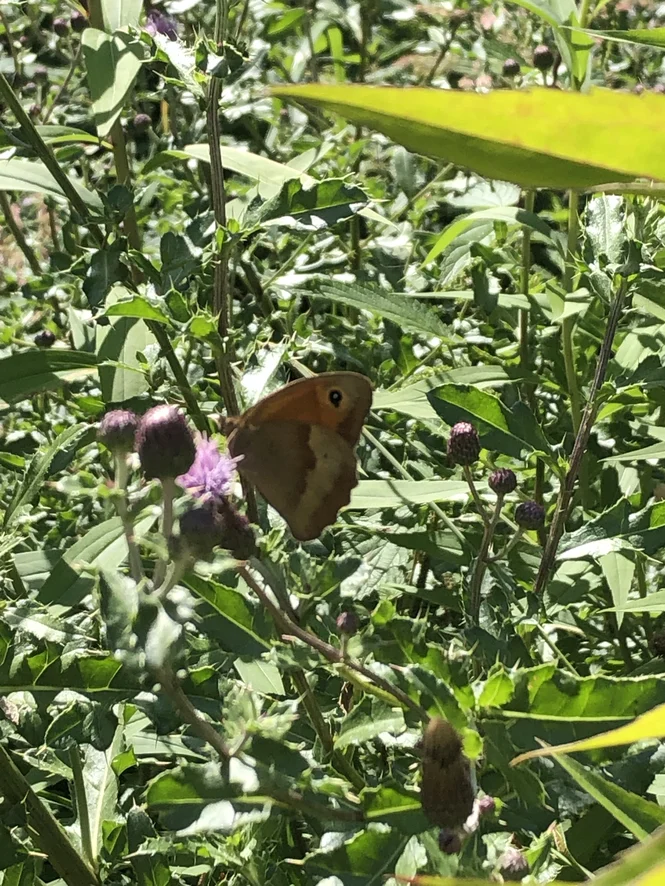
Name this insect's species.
Maniola jurtina
